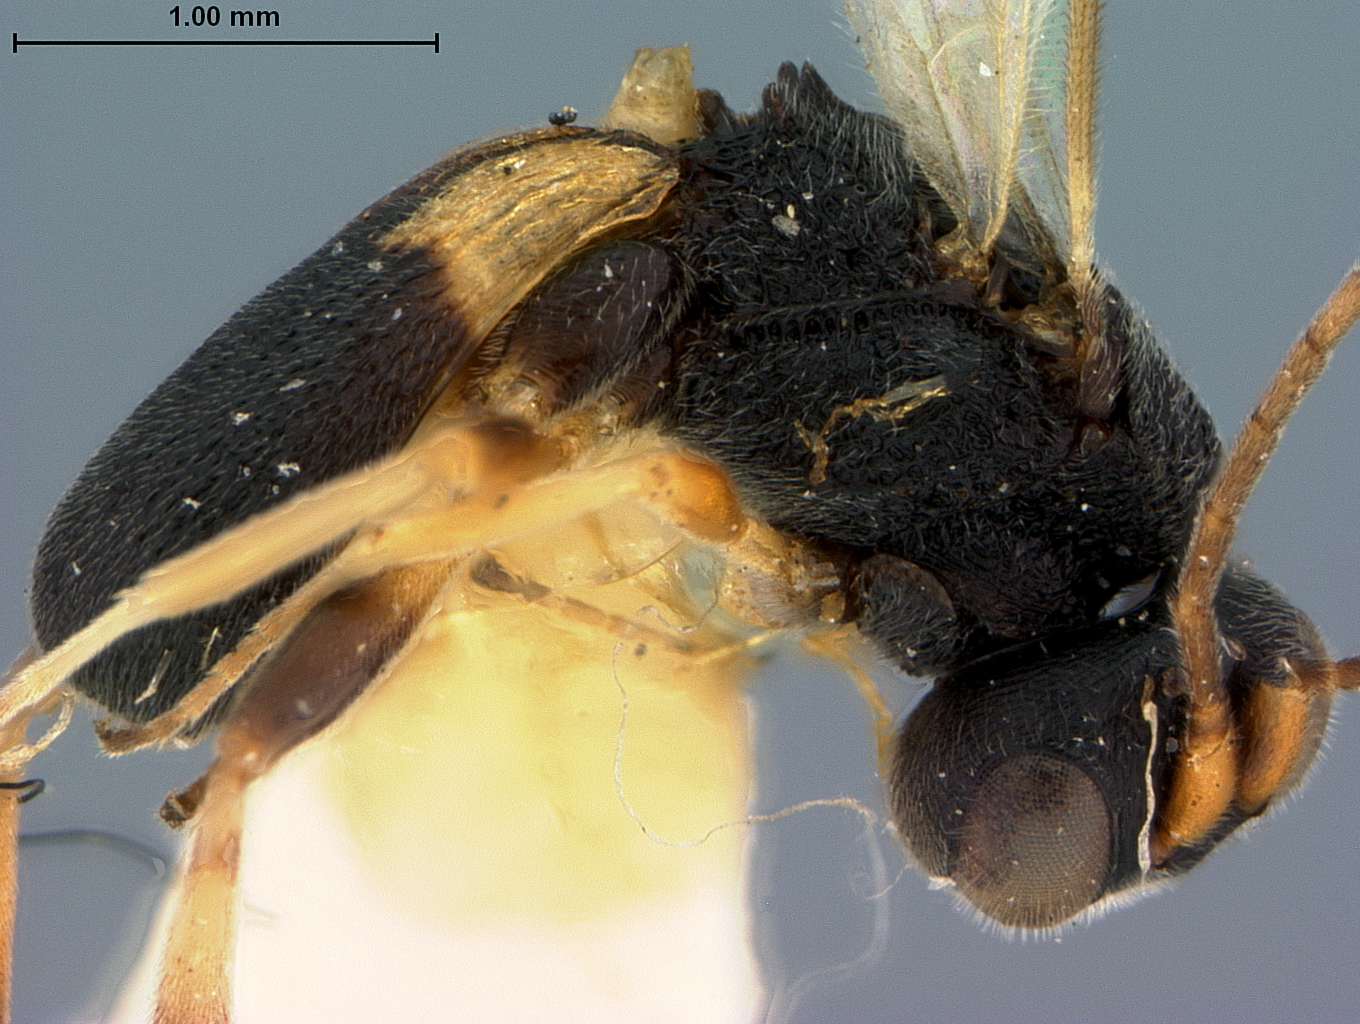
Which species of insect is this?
Chelonus spinosus
